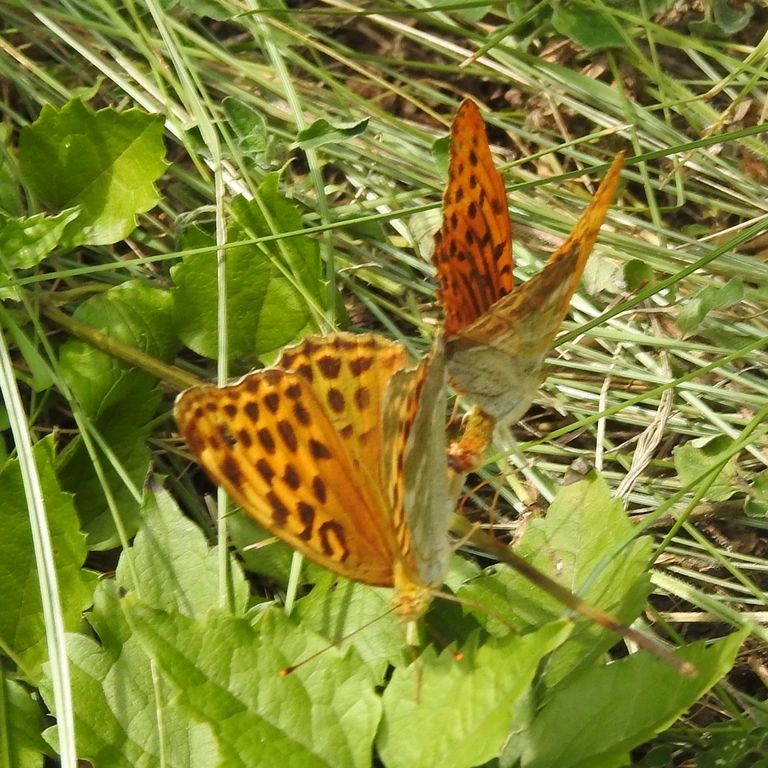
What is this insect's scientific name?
Argynnis paphia
